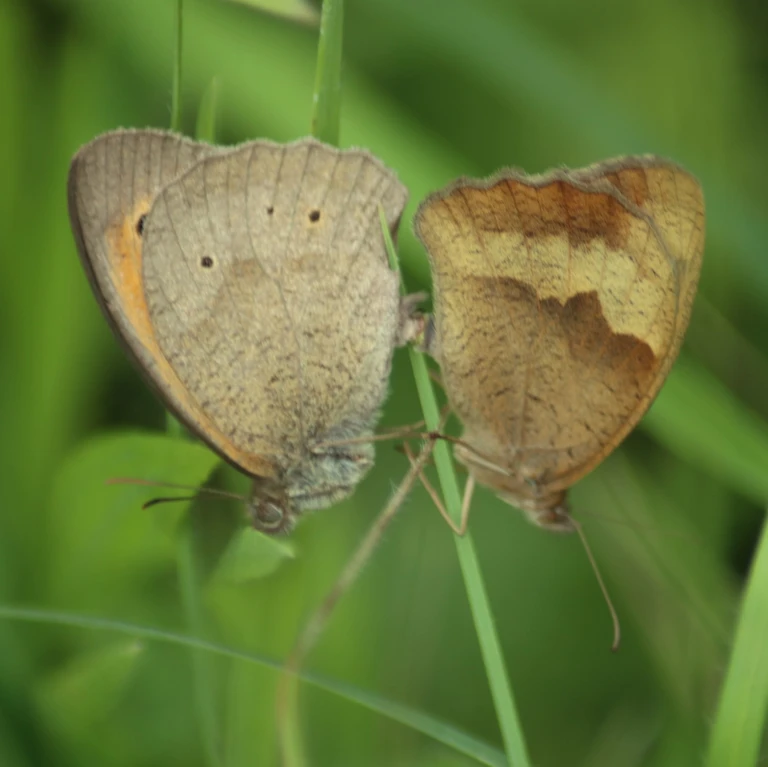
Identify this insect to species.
Maniola jurtina
